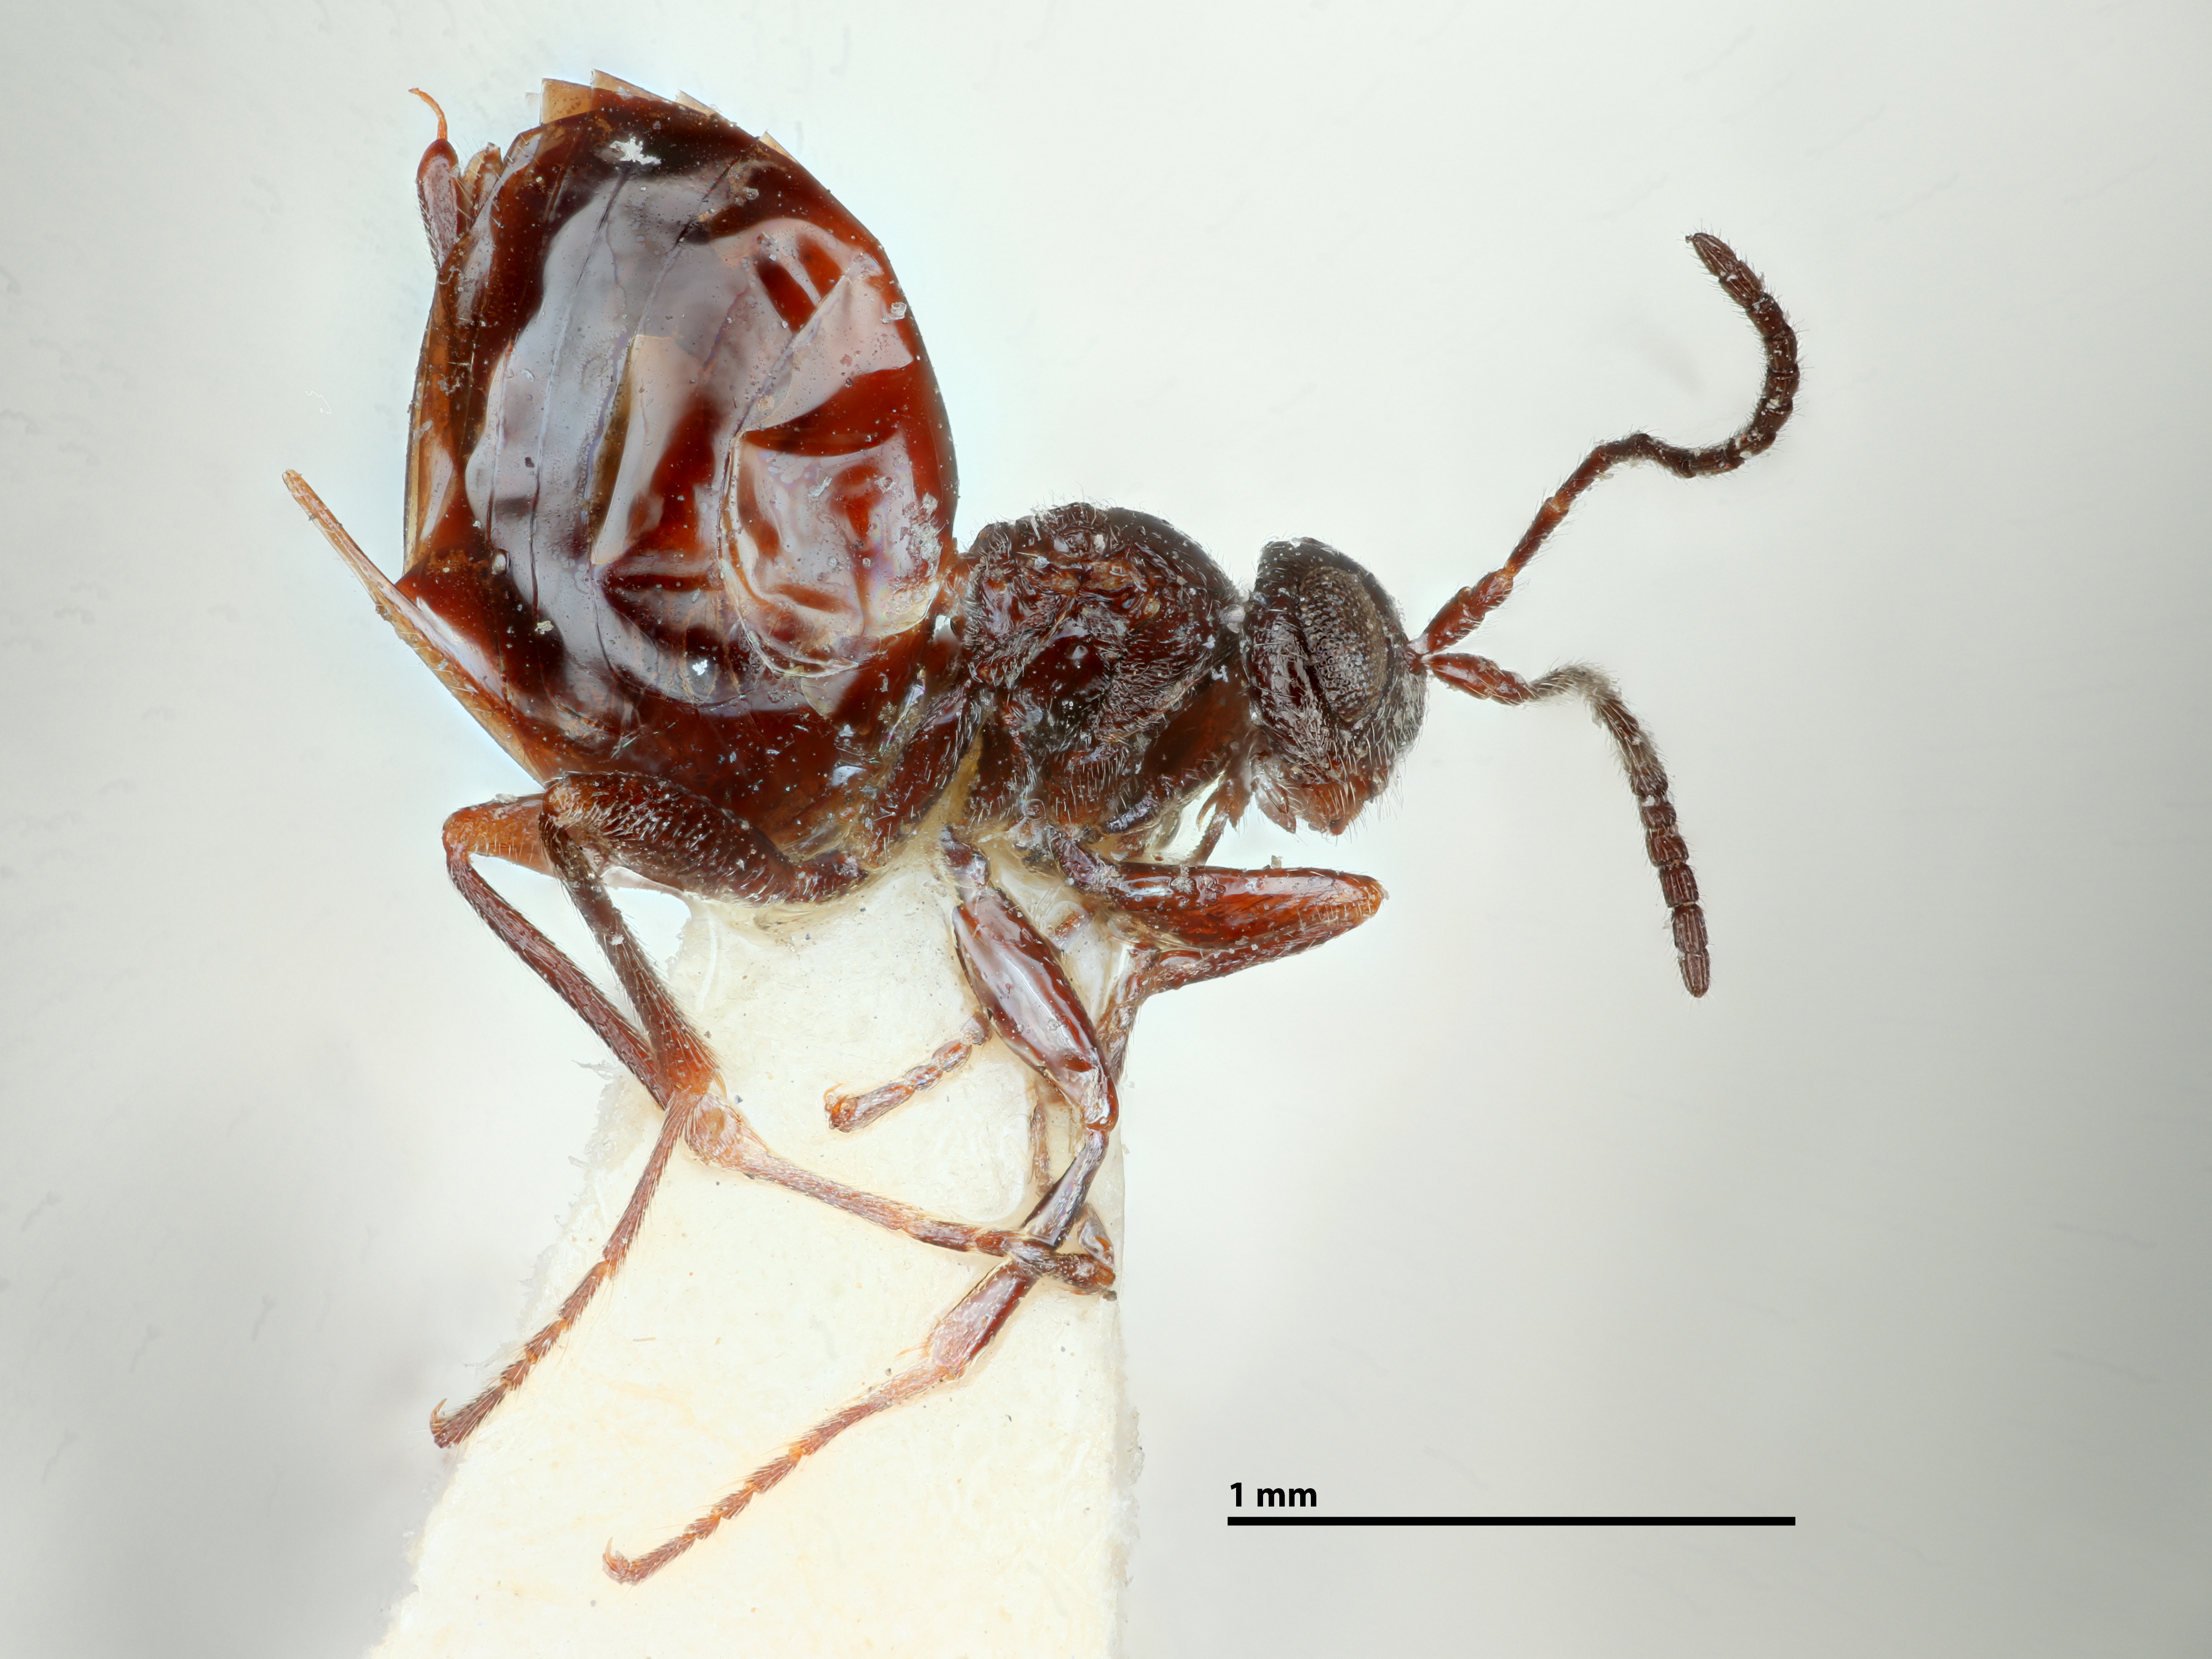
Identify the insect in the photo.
Phylloteras prinum
